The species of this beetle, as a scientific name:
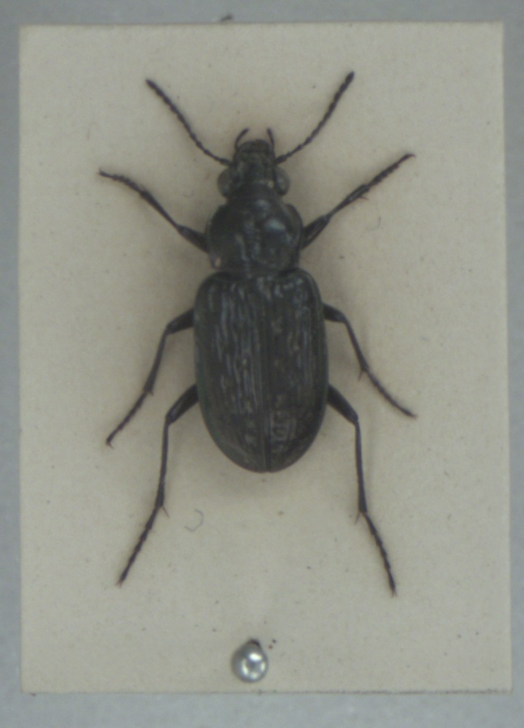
Blethisa multipunctata
